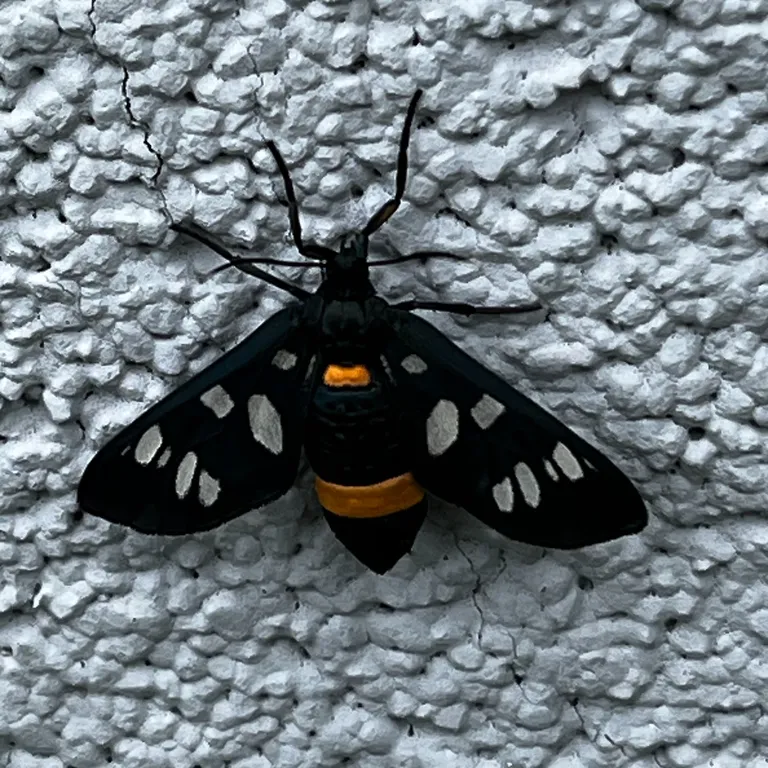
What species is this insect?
Amata phegea
